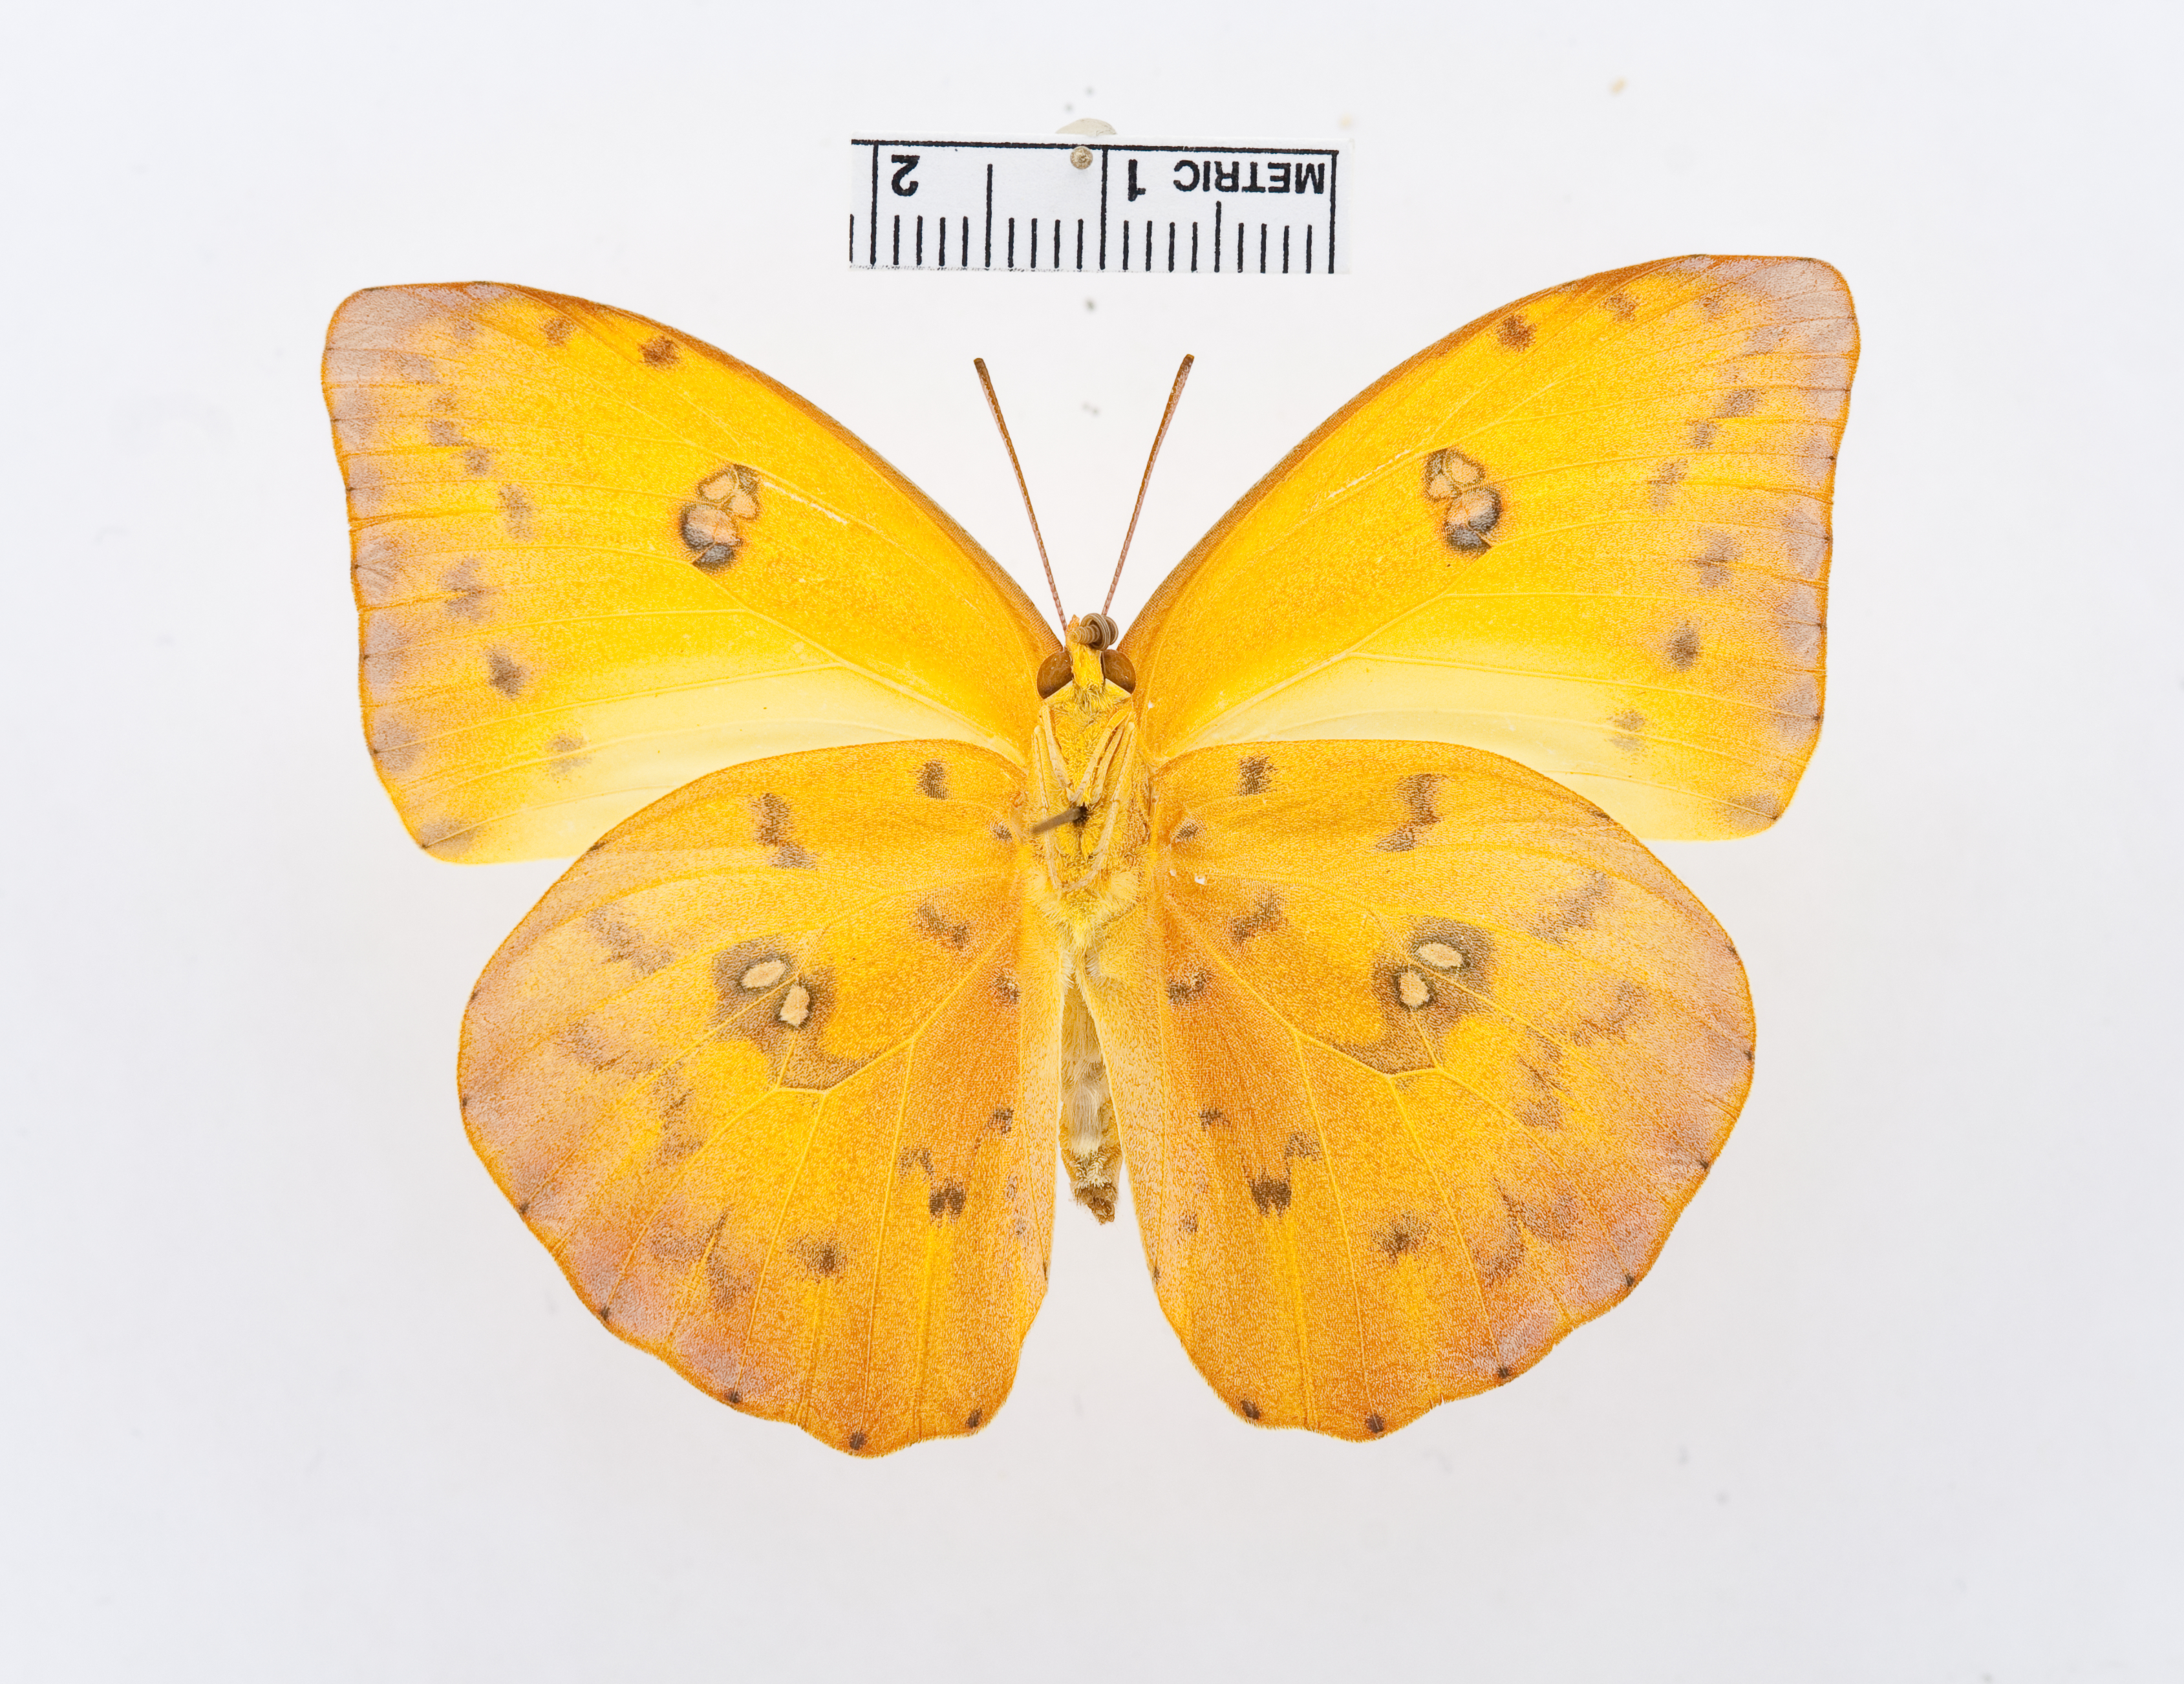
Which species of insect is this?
Phoebis philea
